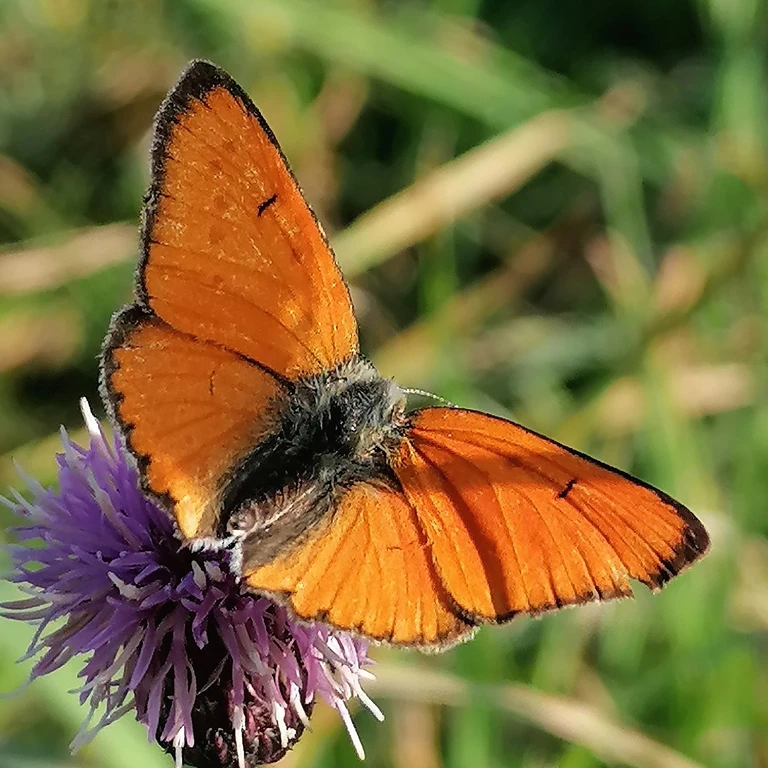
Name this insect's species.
Lycaena dispar
